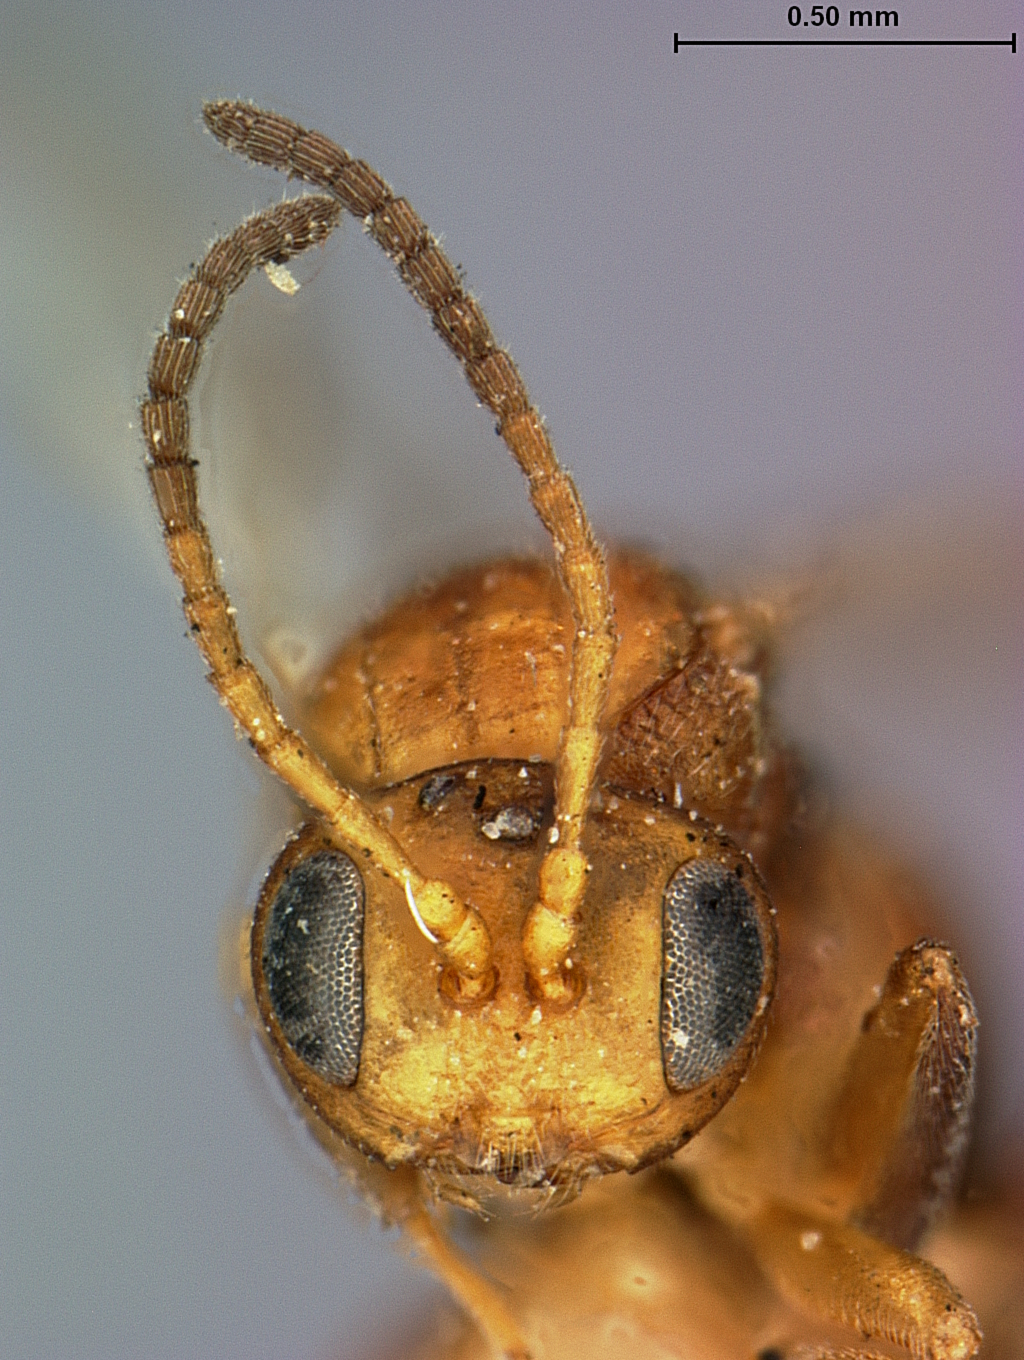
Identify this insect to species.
Andricus congregatus
